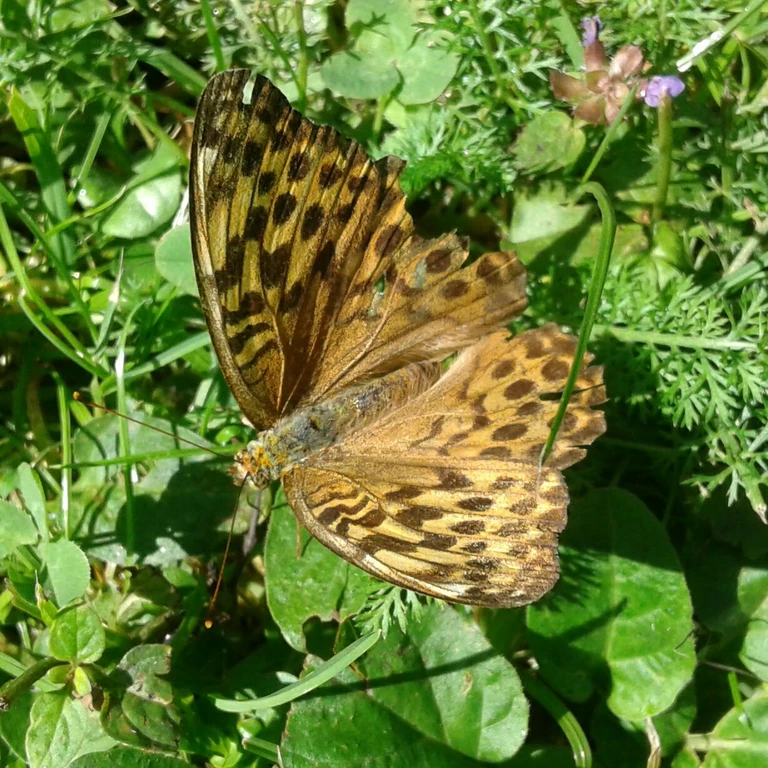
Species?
Argynnis paphia
